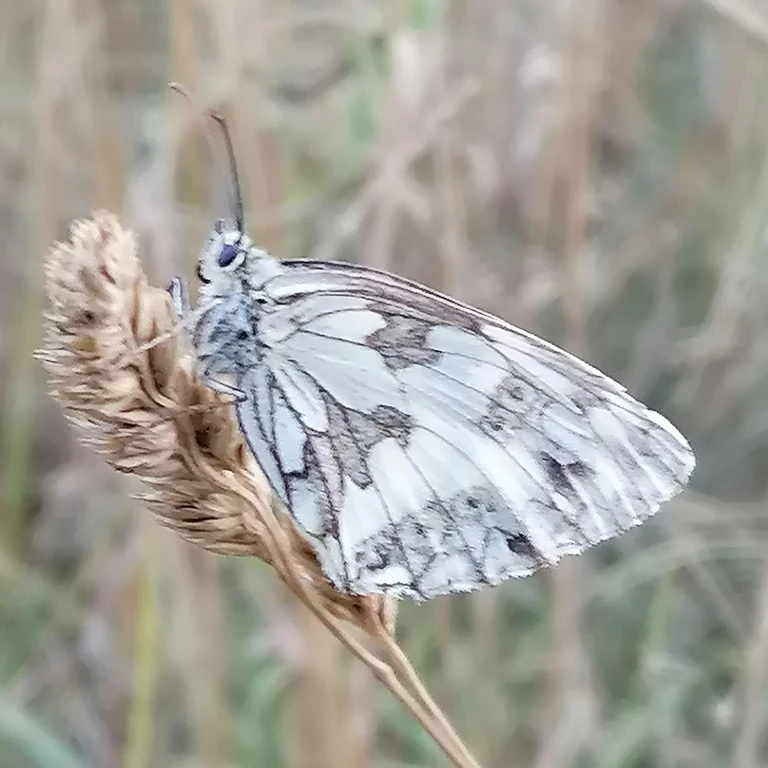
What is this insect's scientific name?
Melanargia galathea
